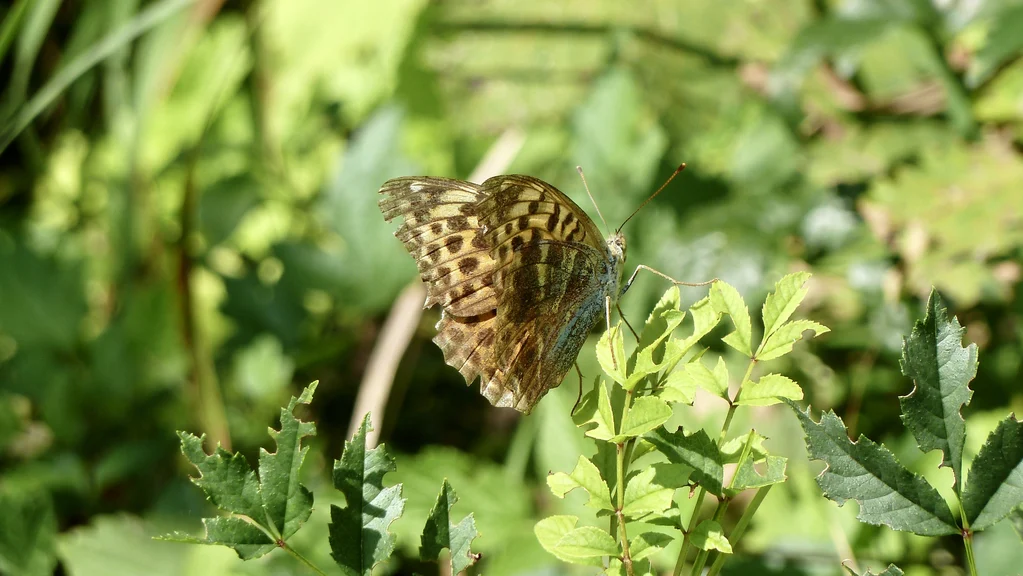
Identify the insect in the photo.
Argynnis paphia
